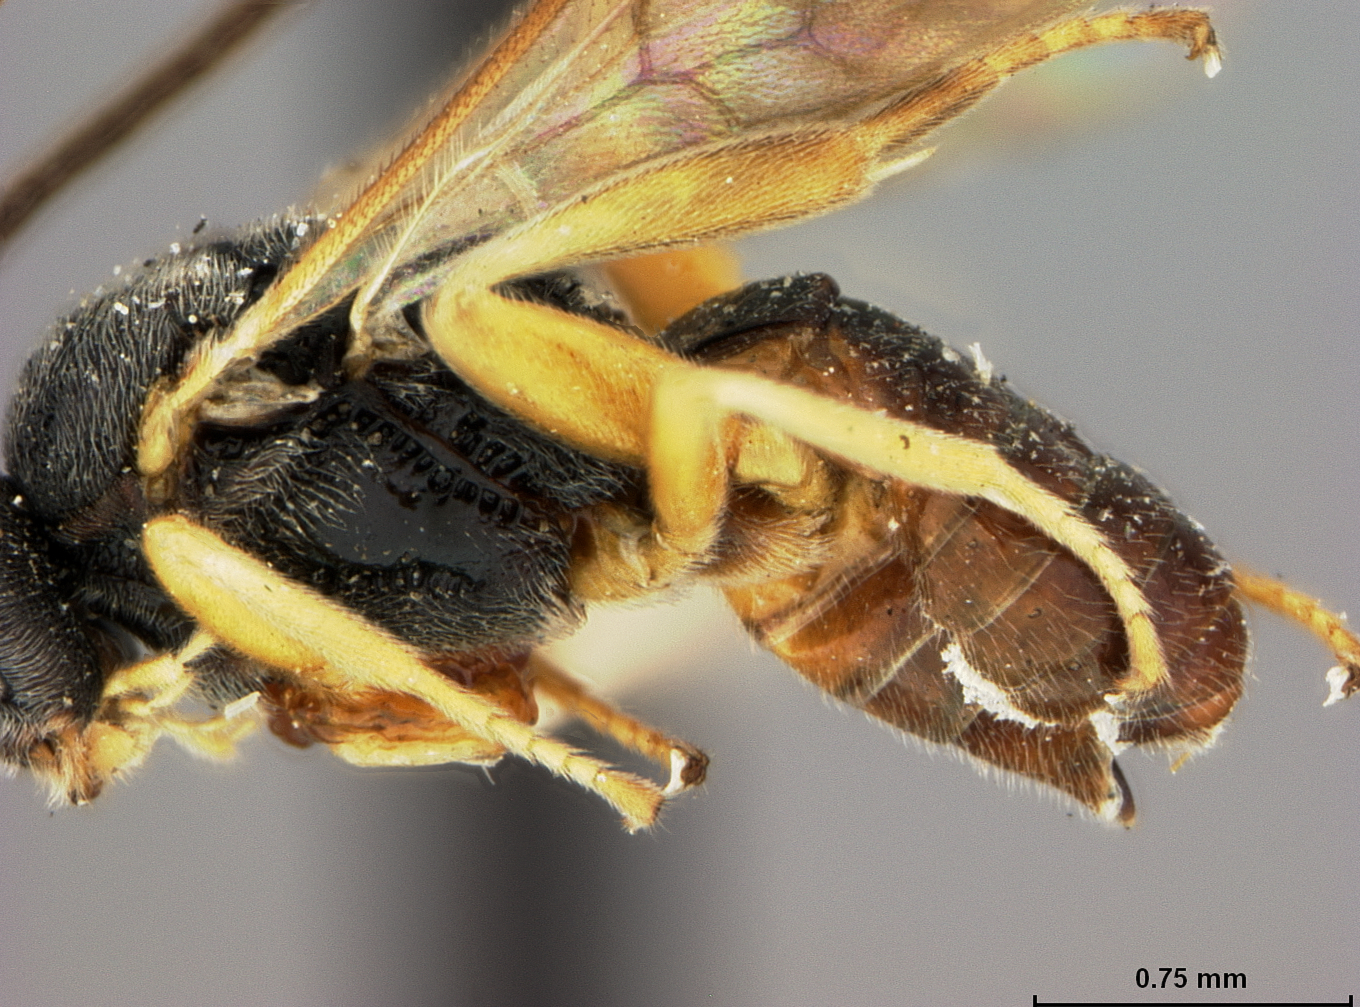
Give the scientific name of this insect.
Microplitis hyphantriae
